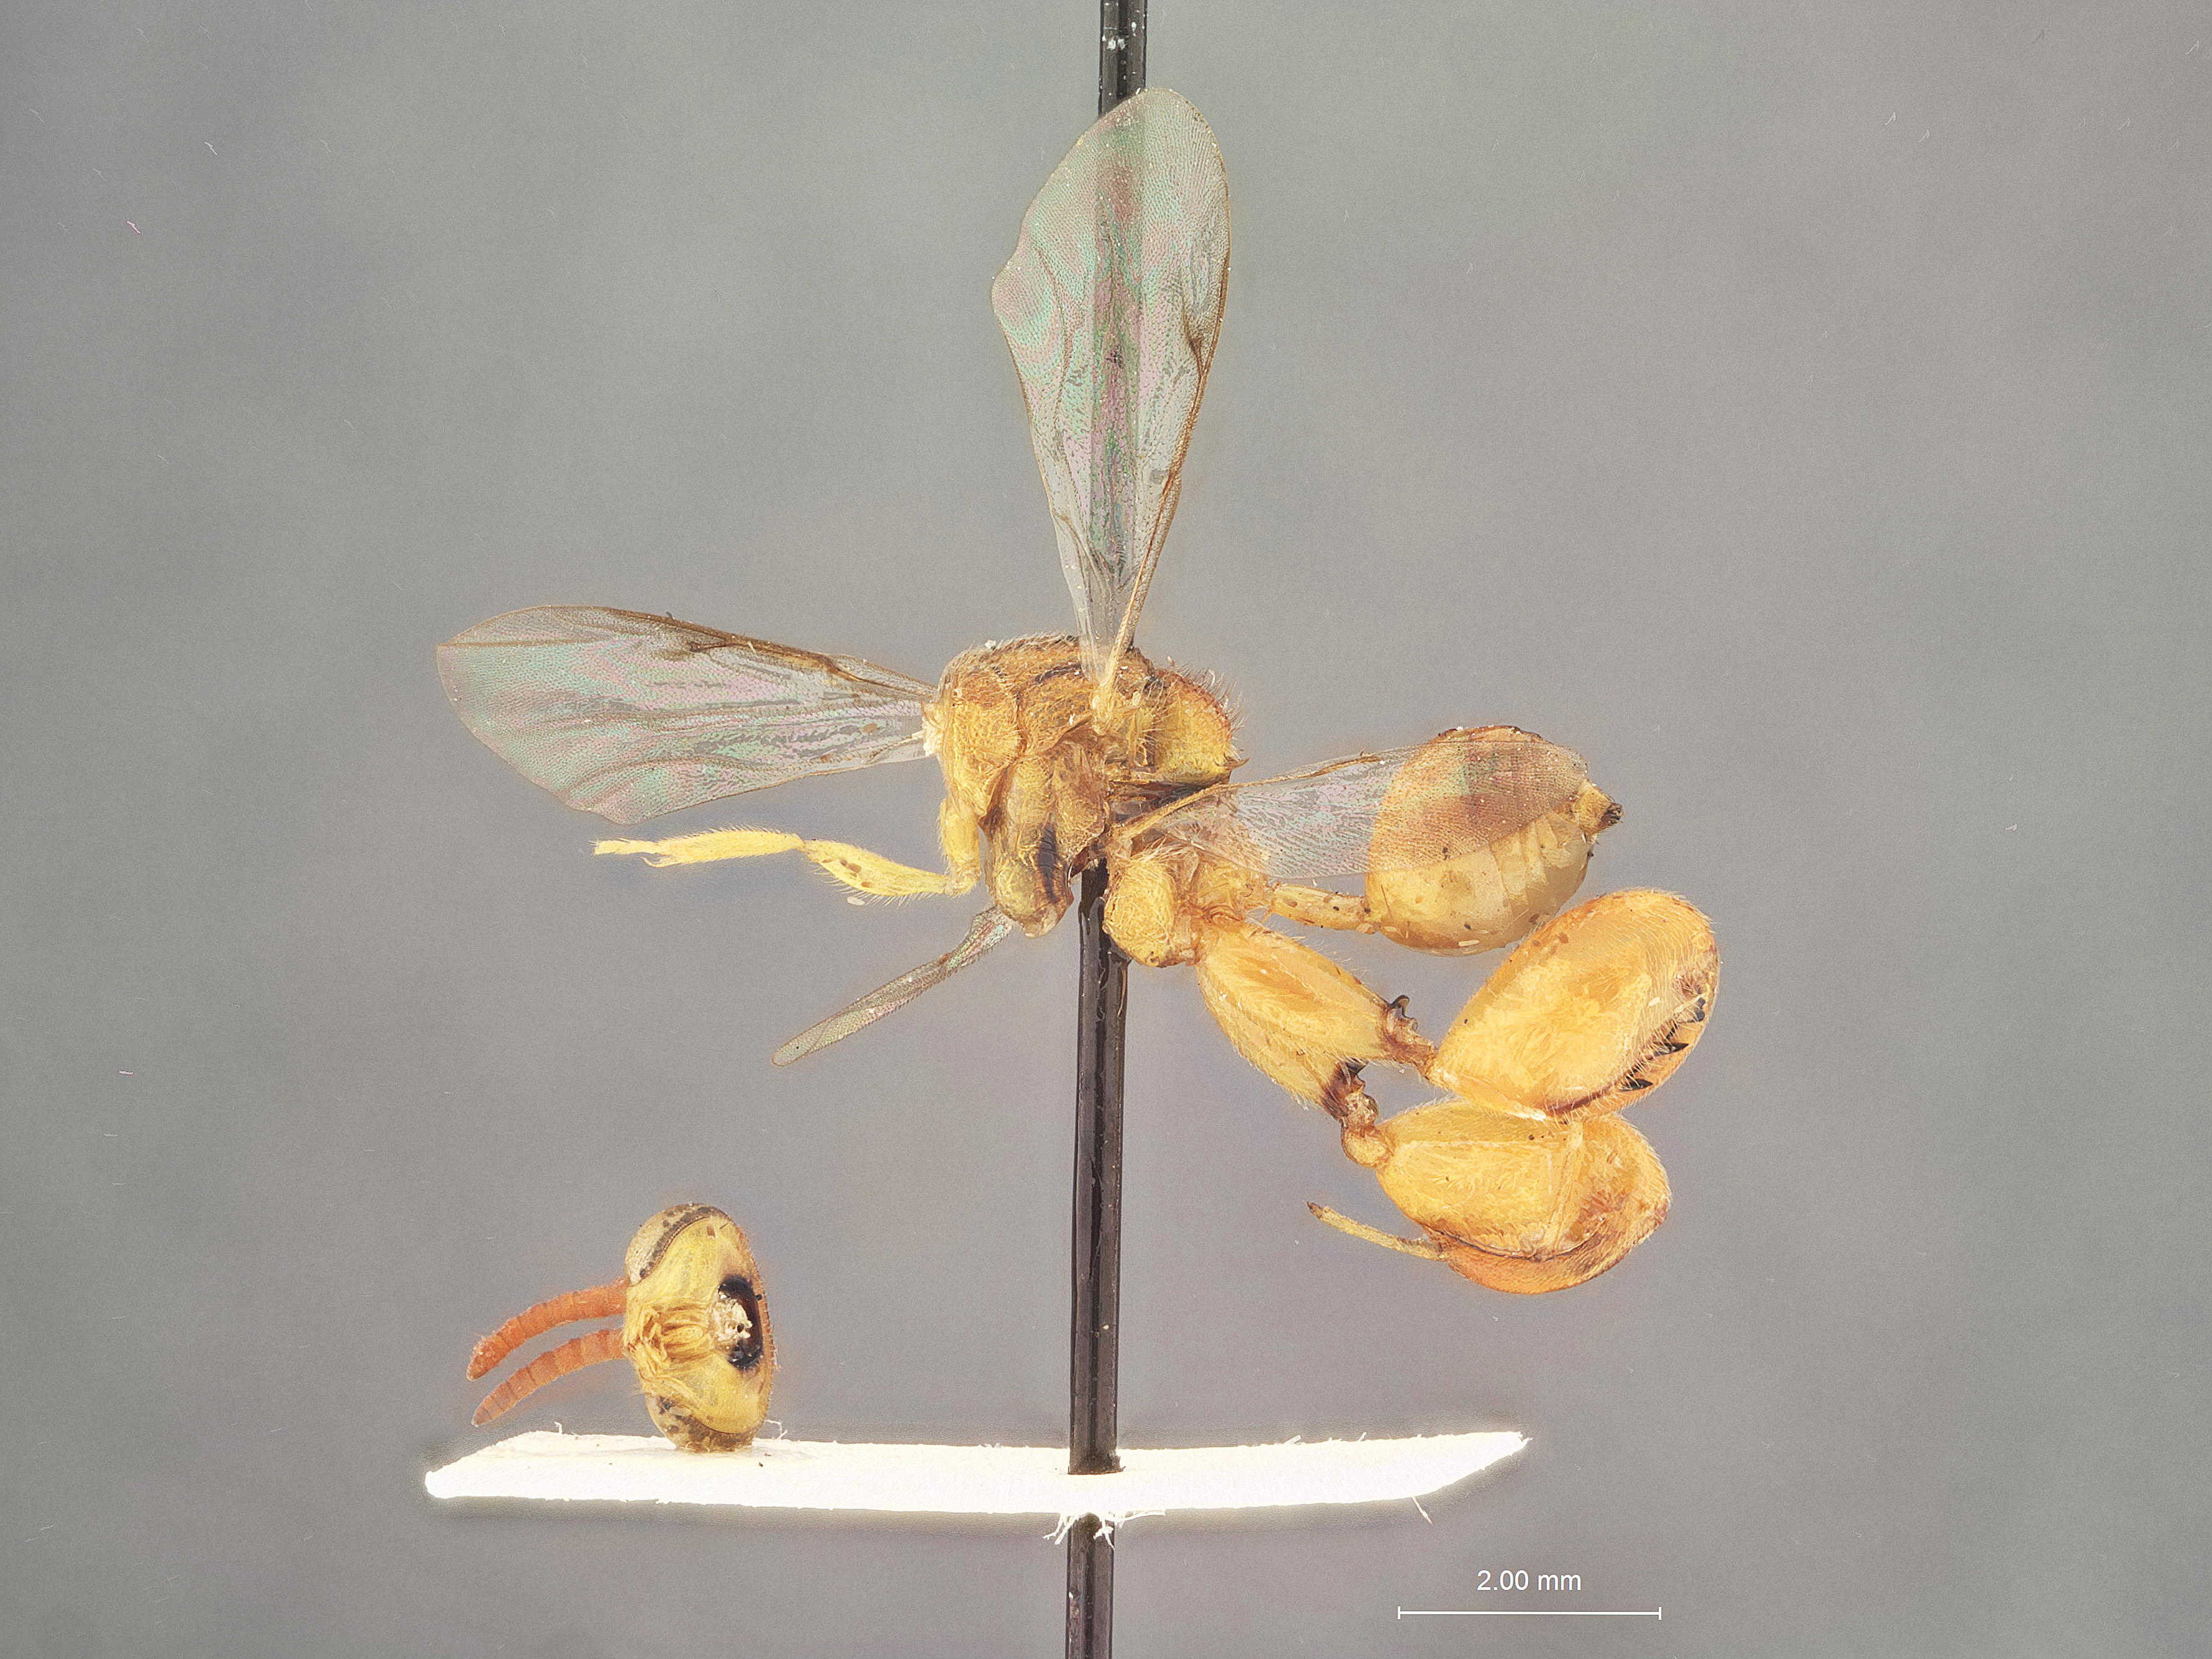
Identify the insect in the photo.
Spilochalcis phoenica
